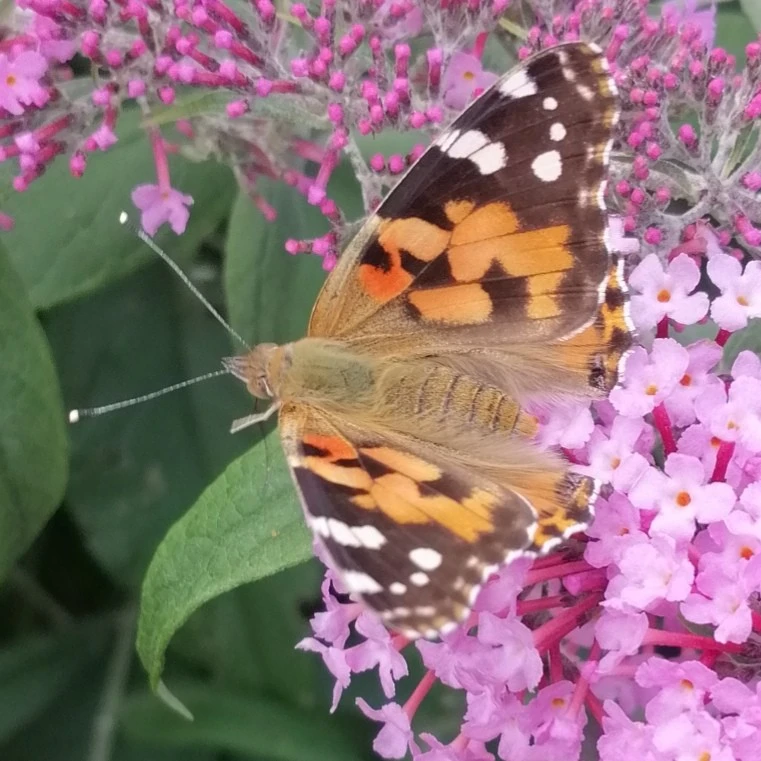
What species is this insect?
Vanessa cardui
